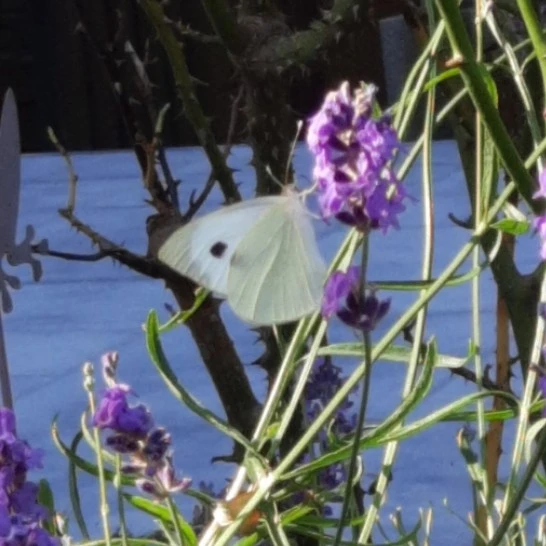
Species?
Pieris brassicae
